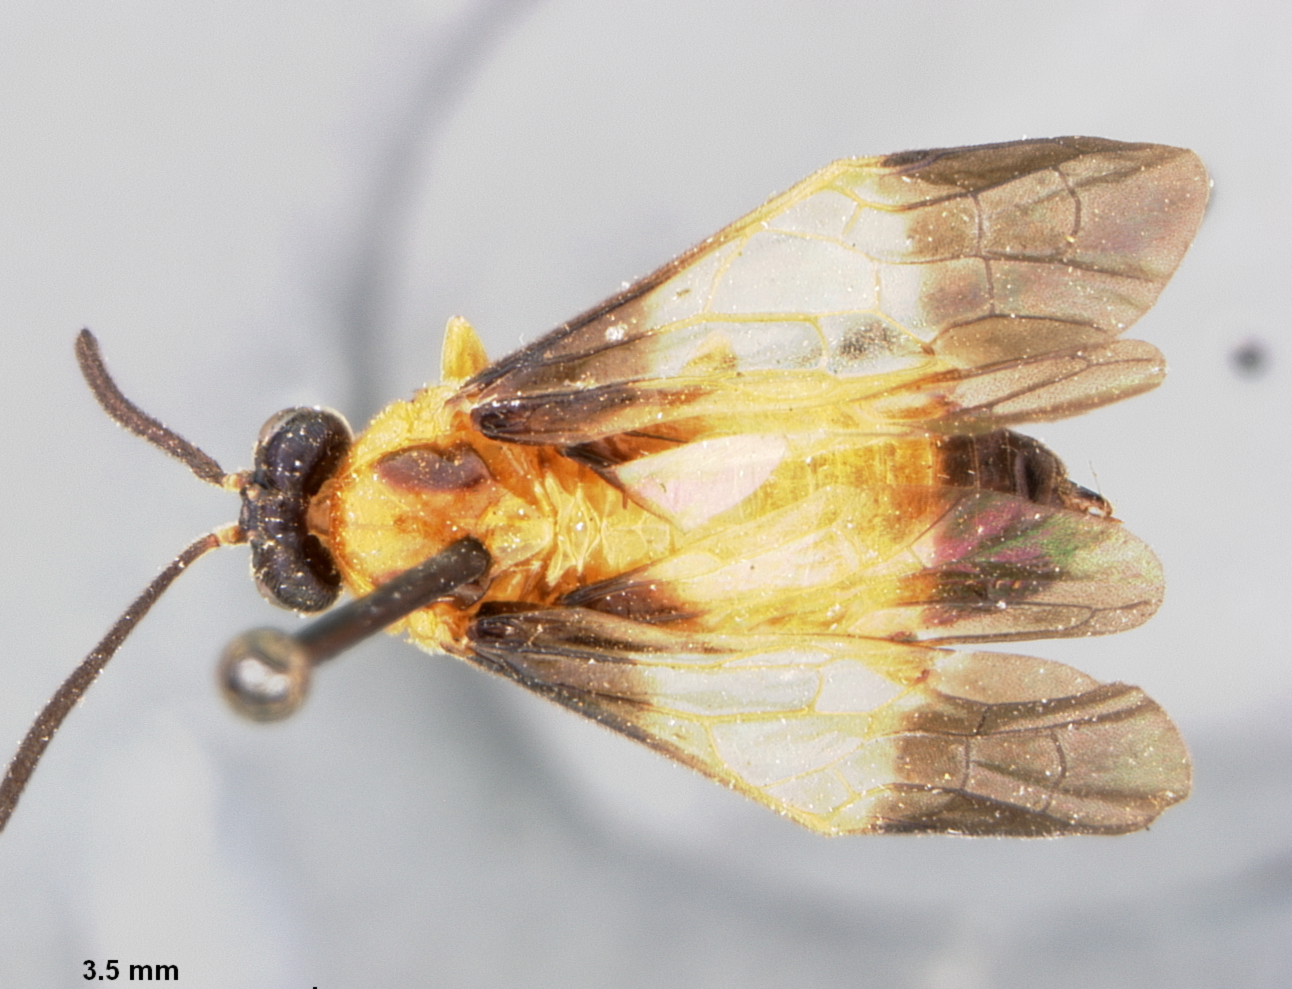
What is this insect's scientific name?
Caloptilia townsendi
